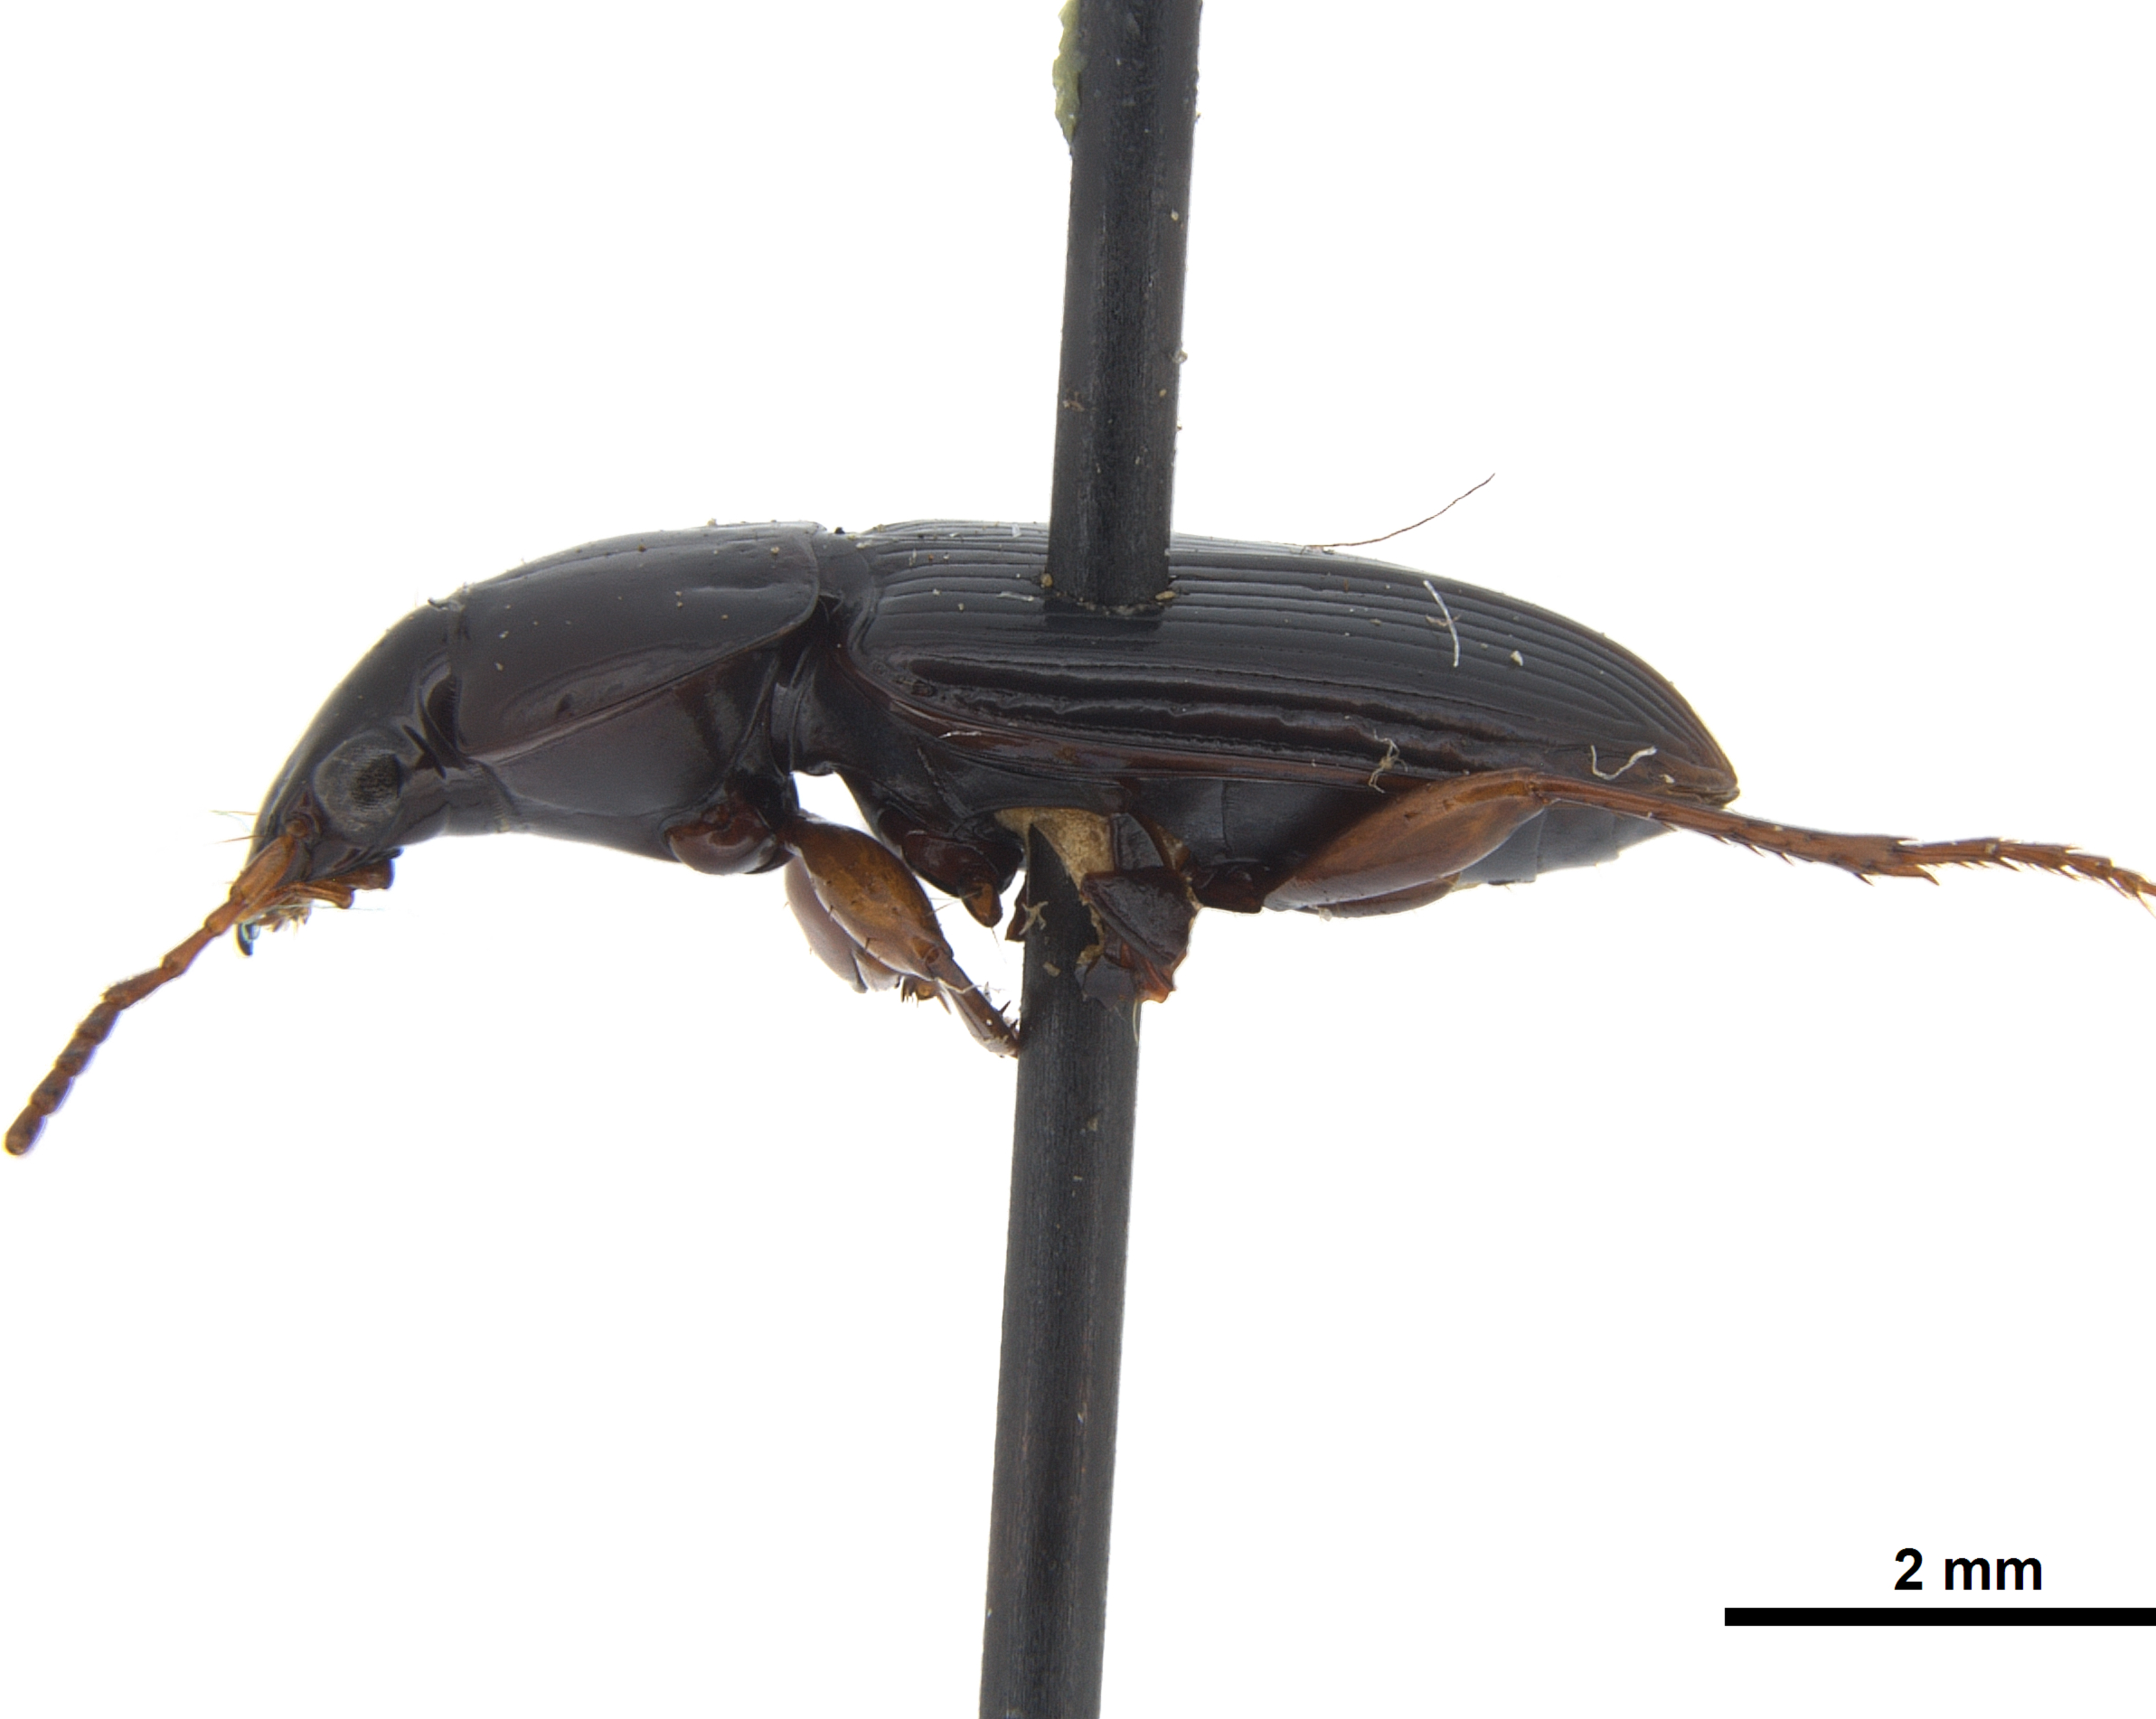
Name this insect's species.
Loxandrus crenatus
